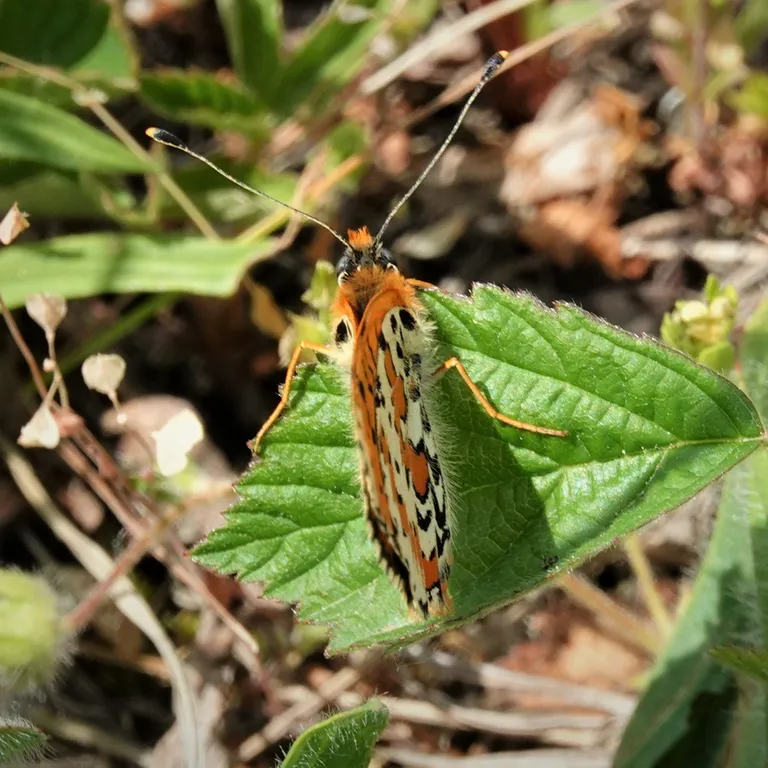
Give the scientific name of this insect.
Melitaea didyma
